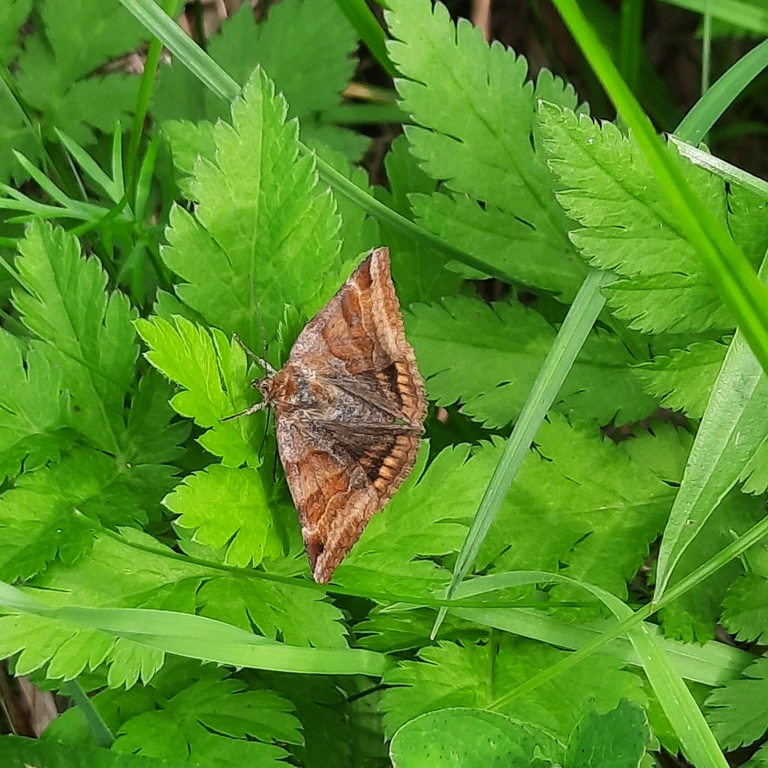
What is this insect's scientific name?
Euclidia glyphica
